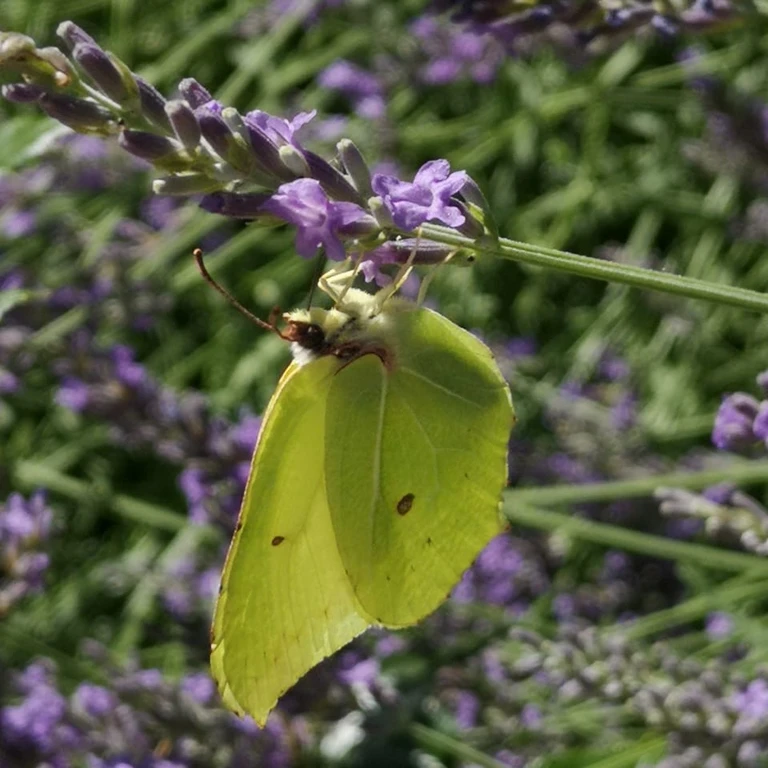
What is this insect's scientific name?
Gonepteryx rhamni
